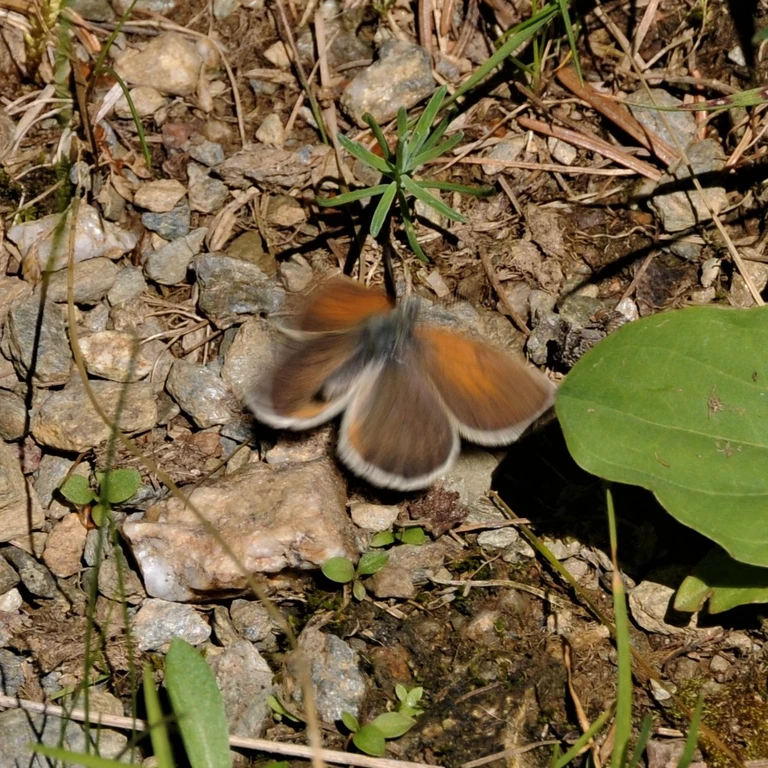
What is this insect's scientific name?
Coenonympha gardetta
